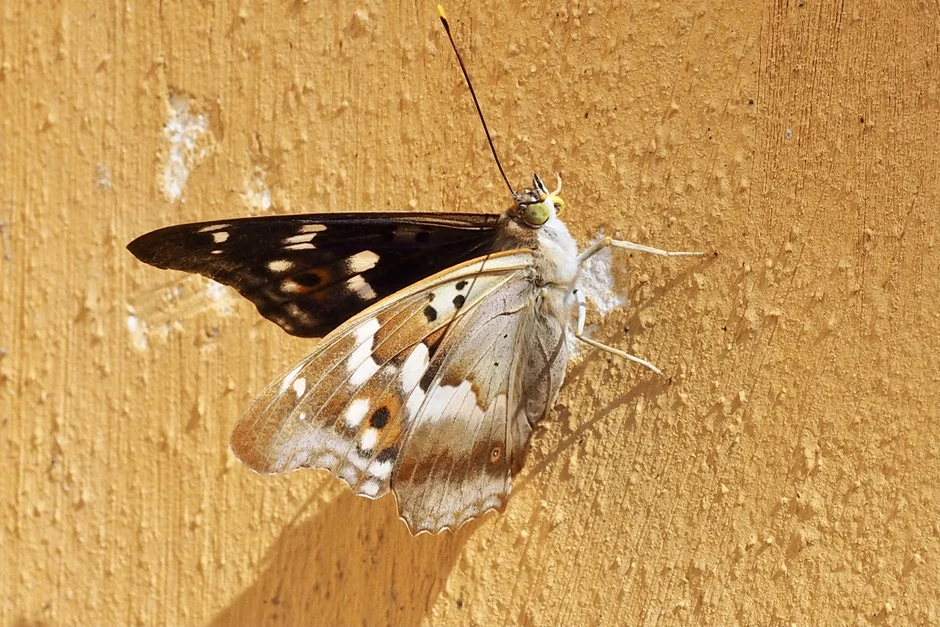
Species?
Apatura ilia
